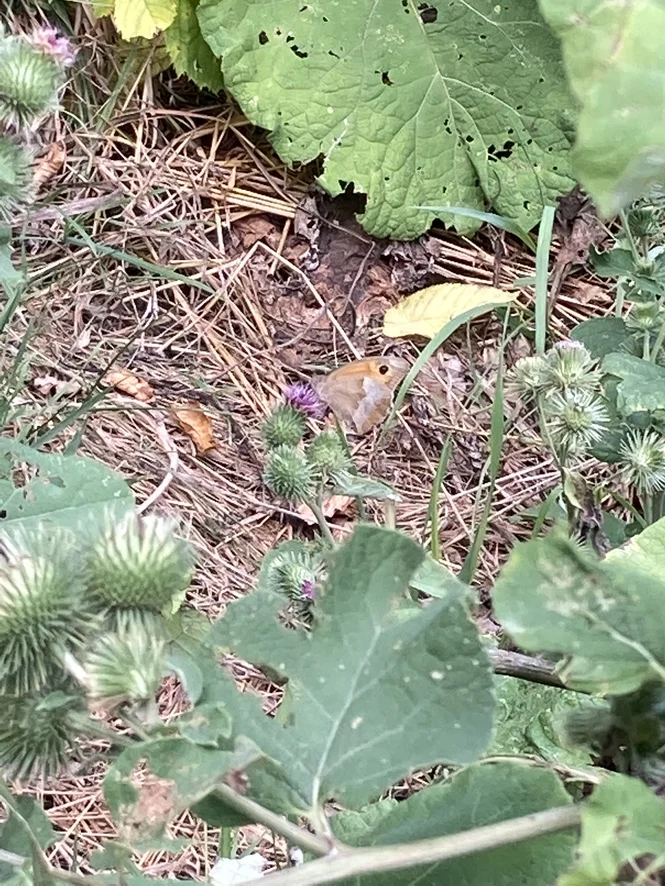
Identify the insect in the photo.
Maniola jurtina
